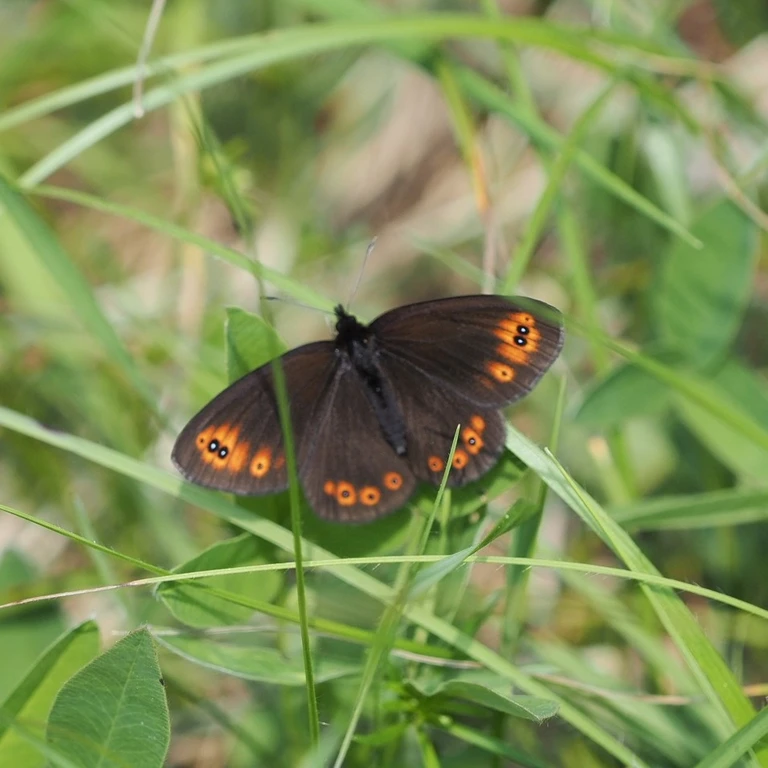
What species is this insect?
Erebia medusa
